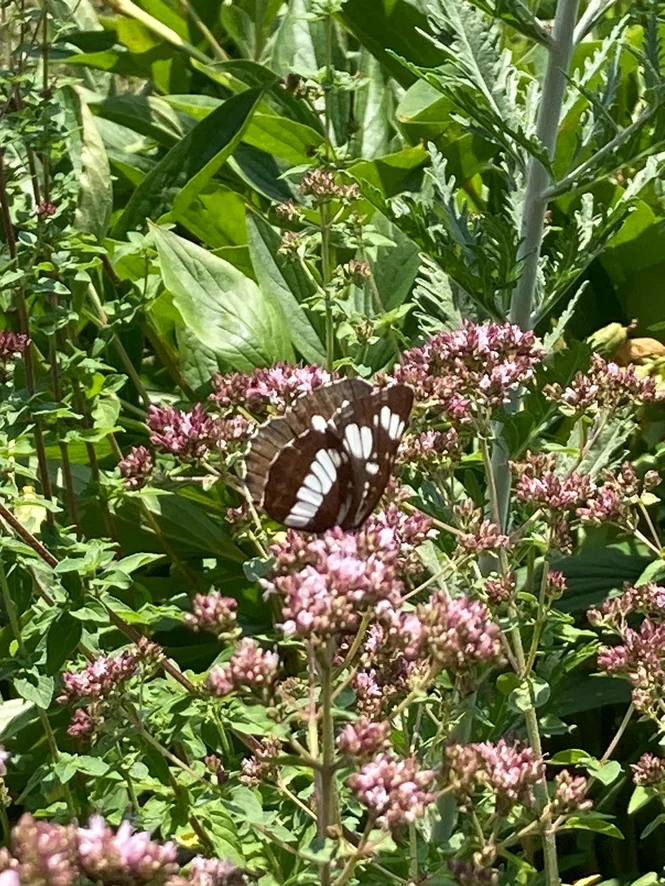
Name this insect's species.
Neptis rivularis
